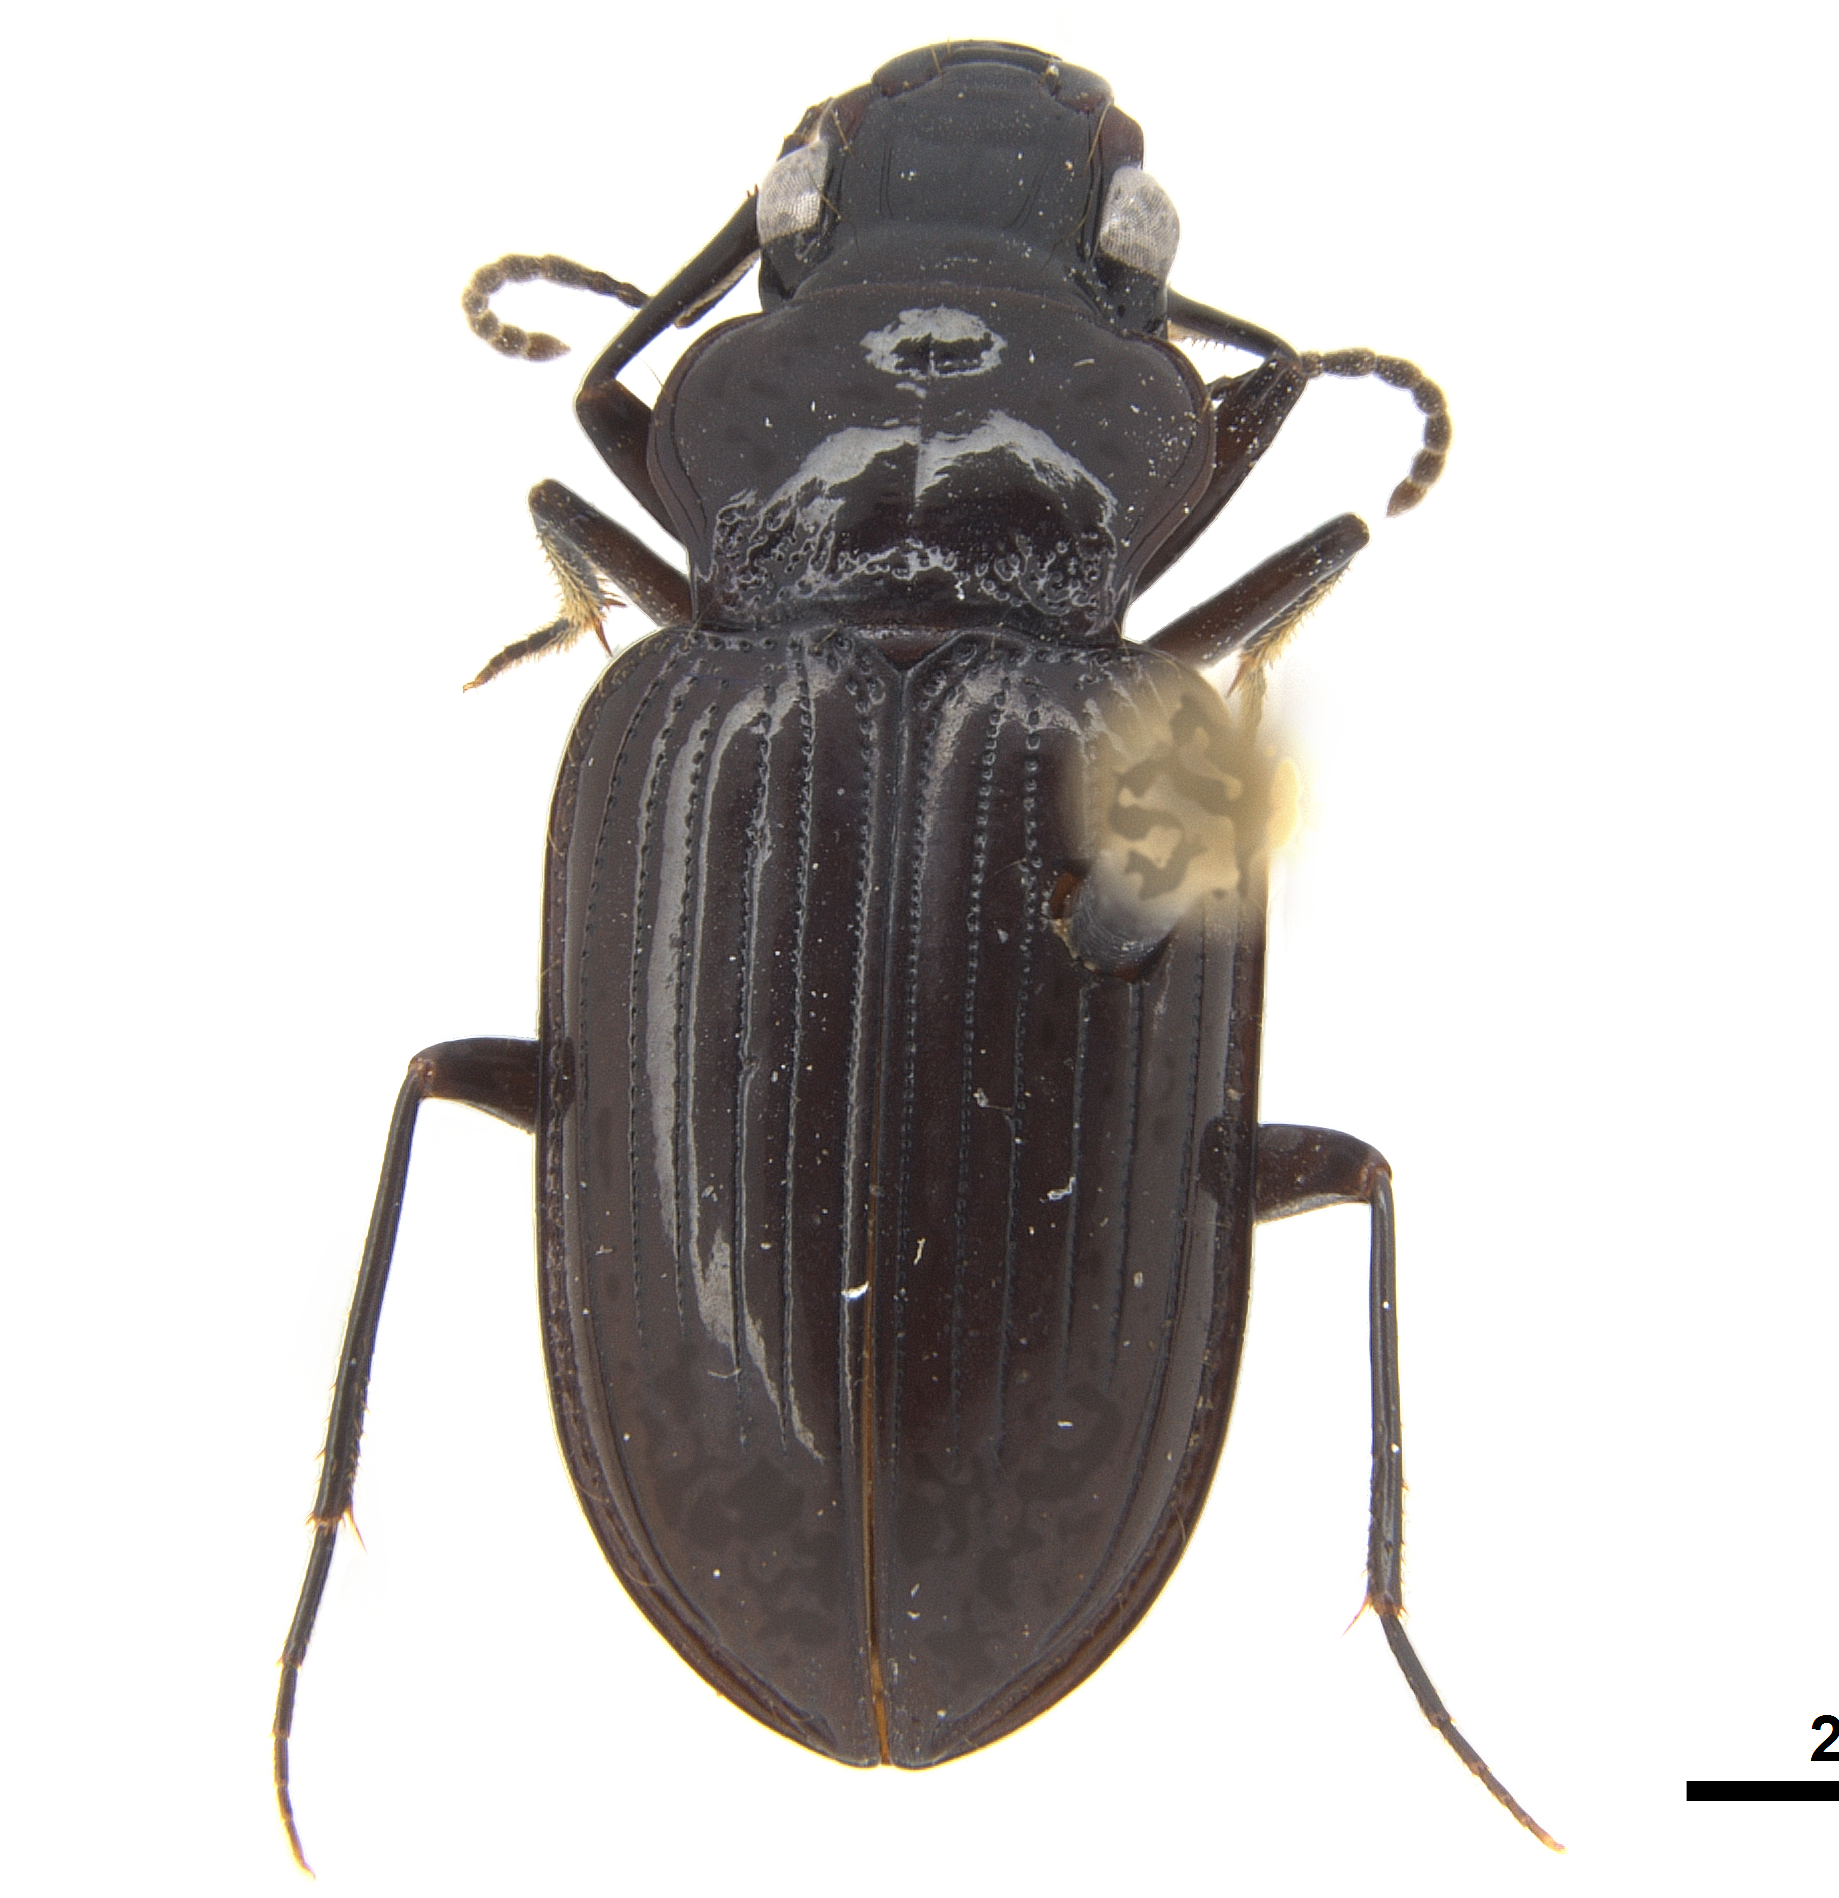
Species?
Eucamaragnathus batesi
